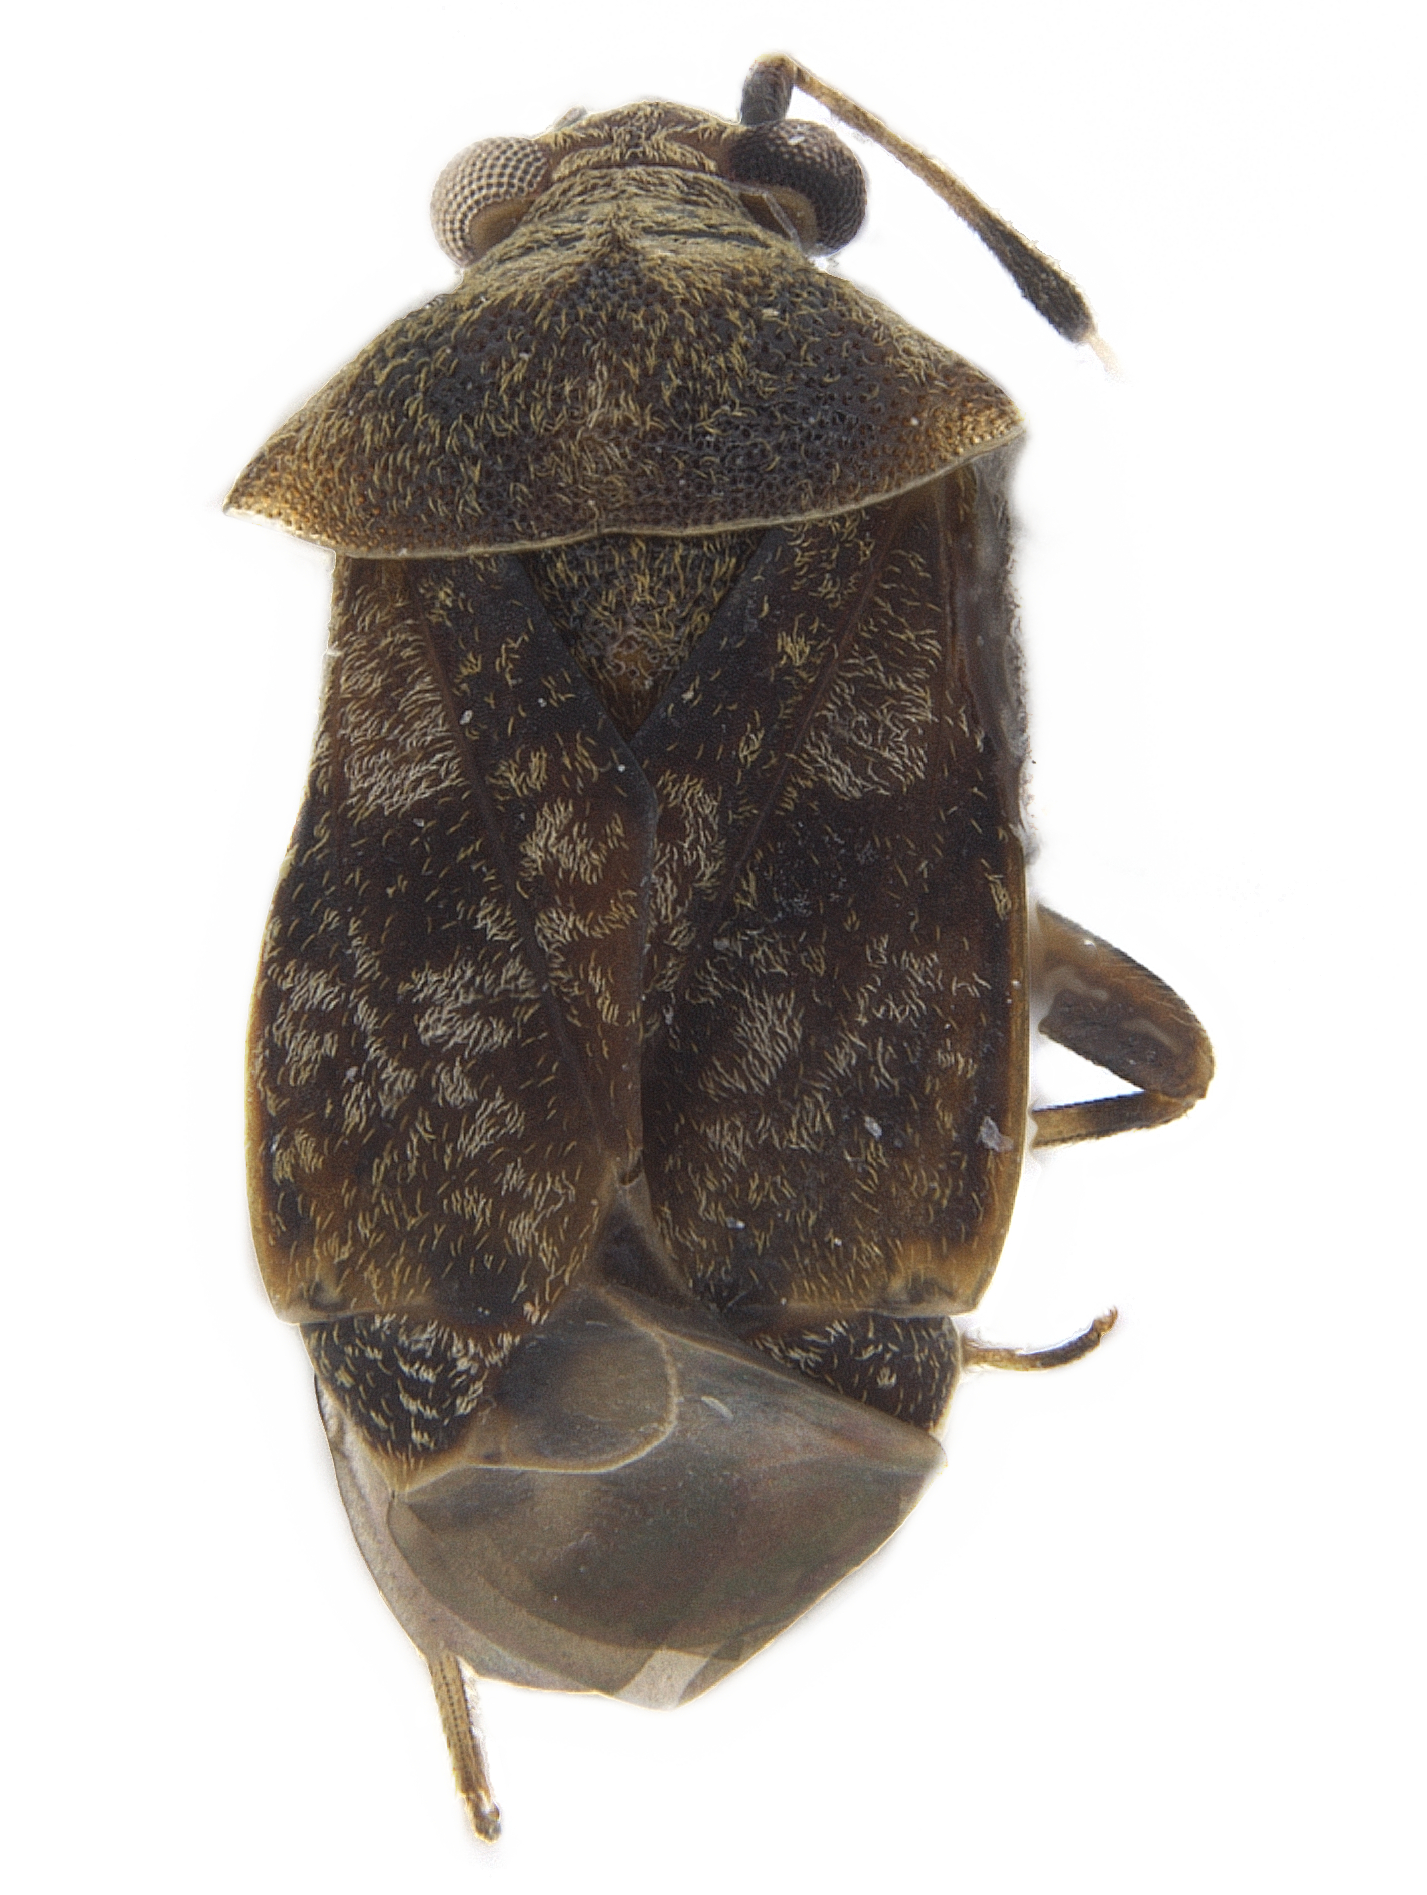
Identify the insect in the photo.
Derophthalma reuteriana
